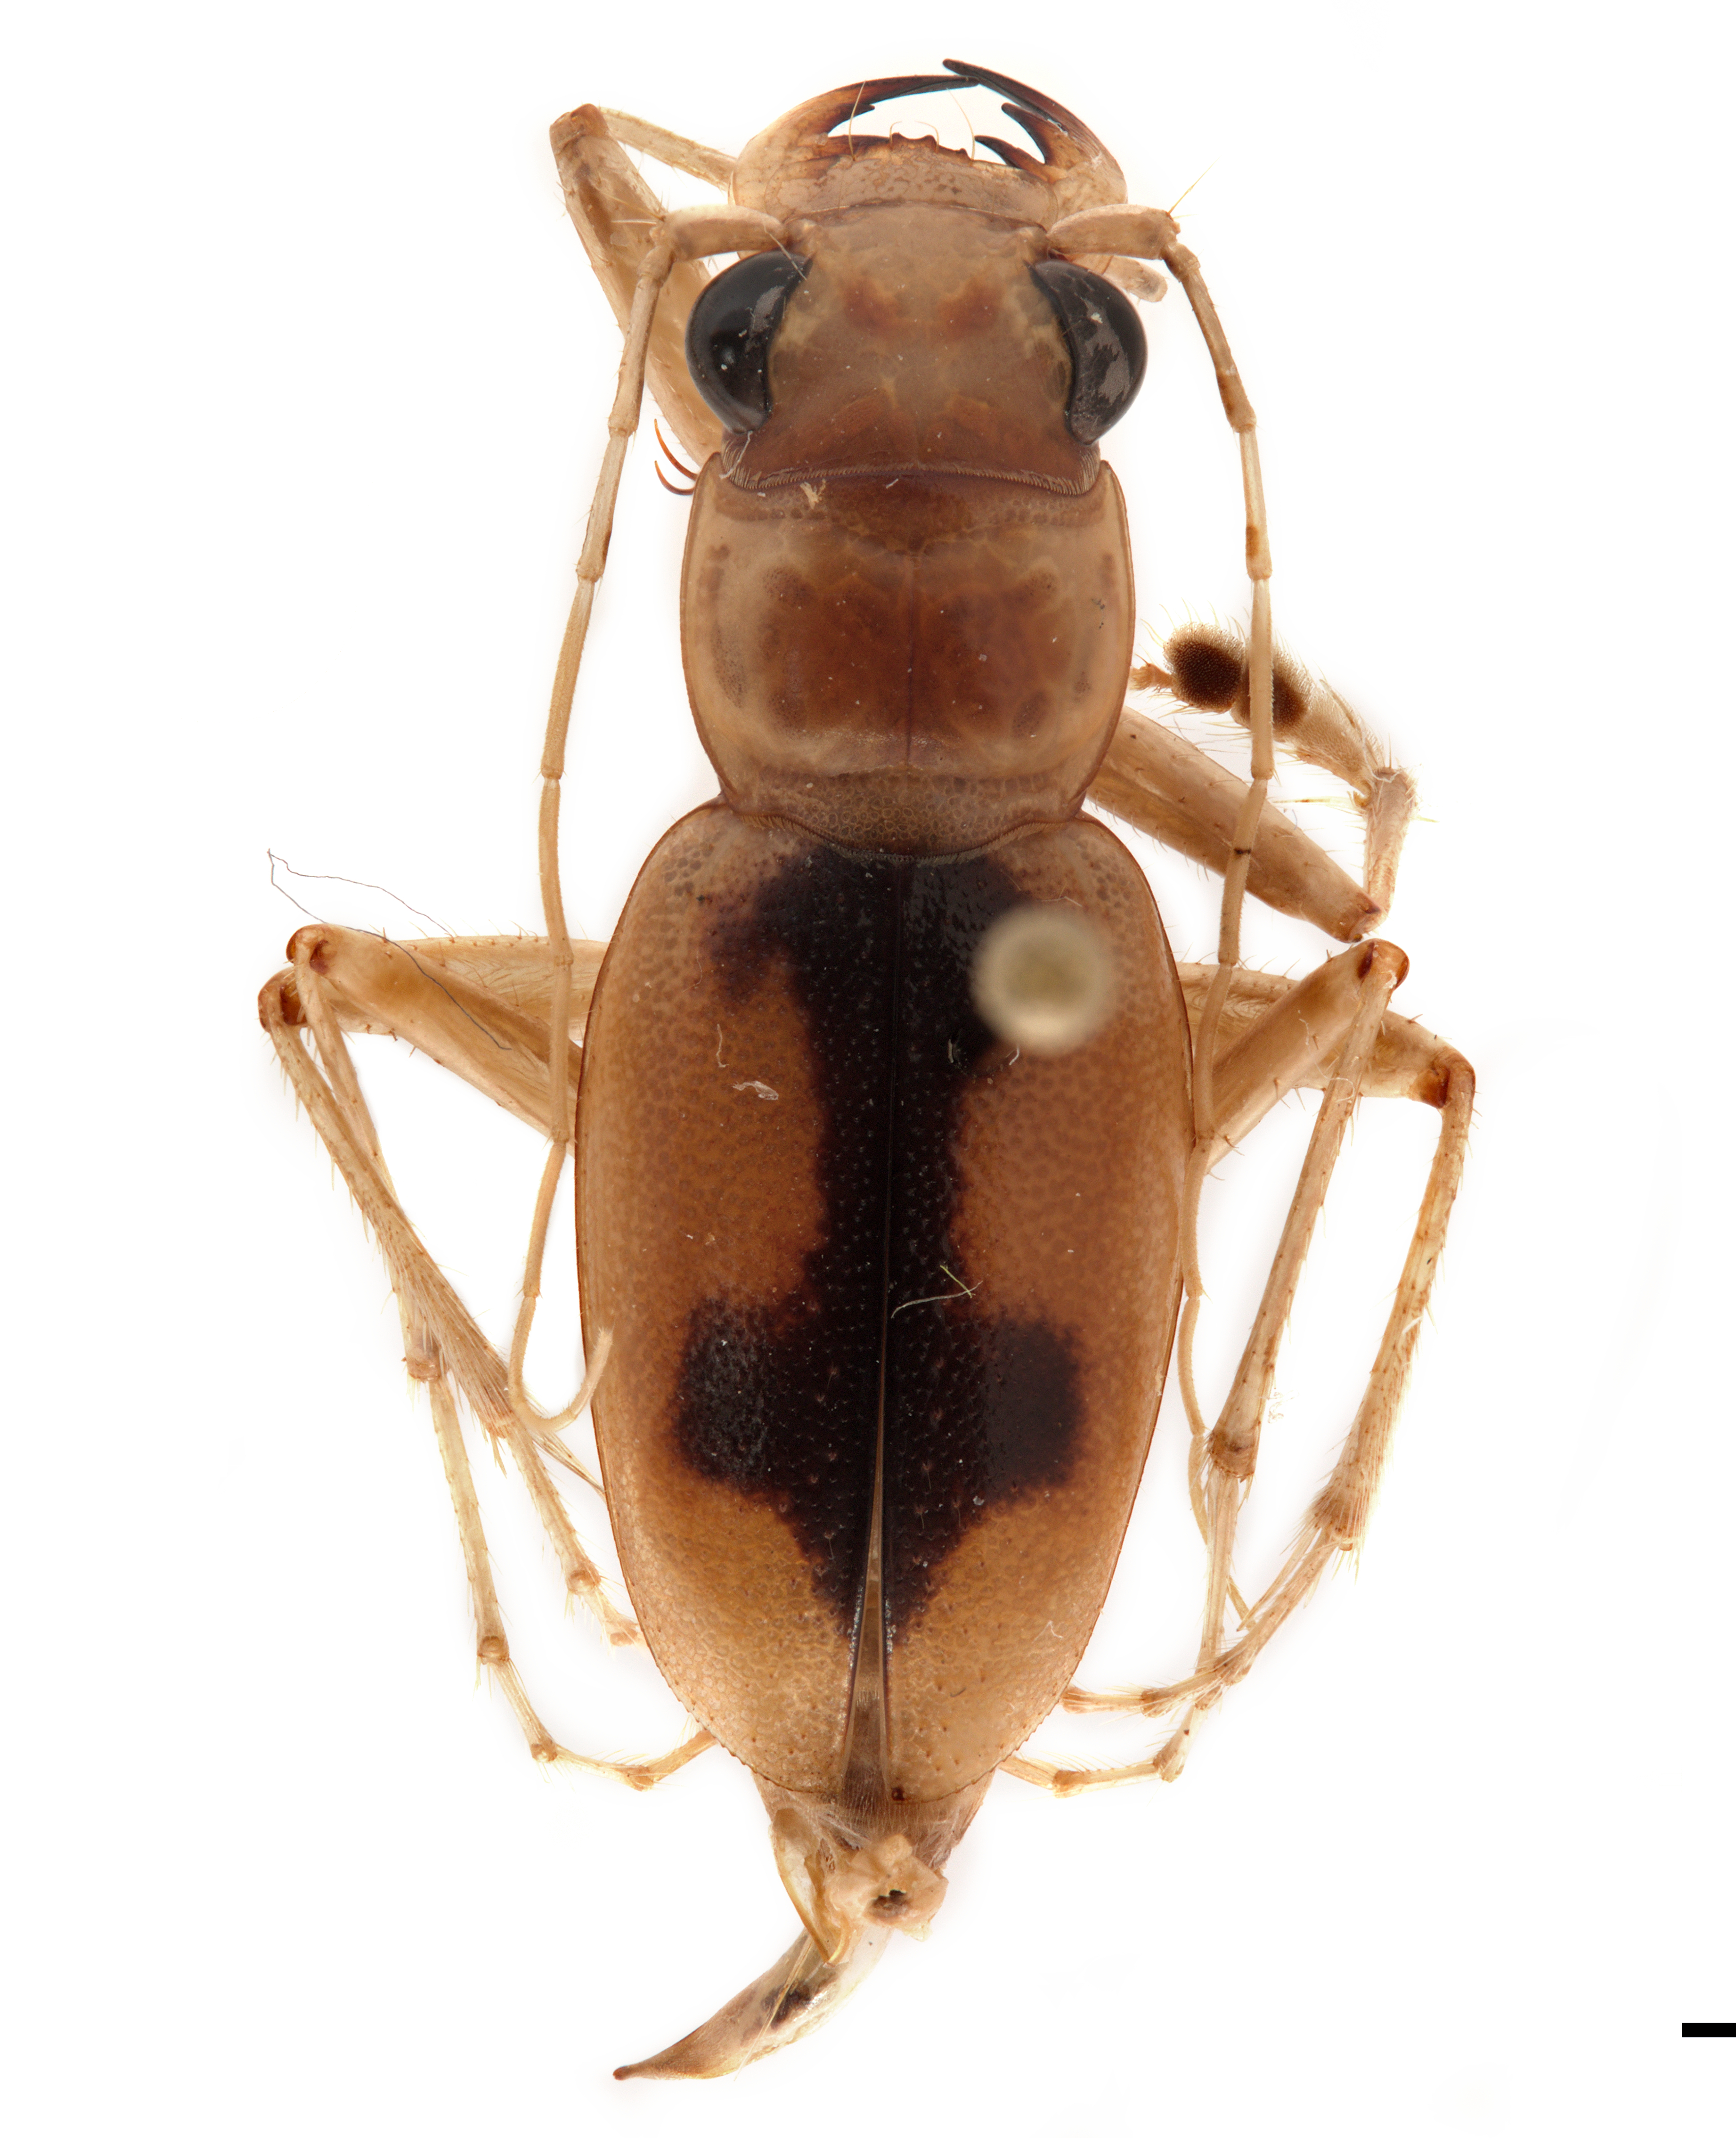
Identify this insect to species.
Phaeoxantha cruciata
